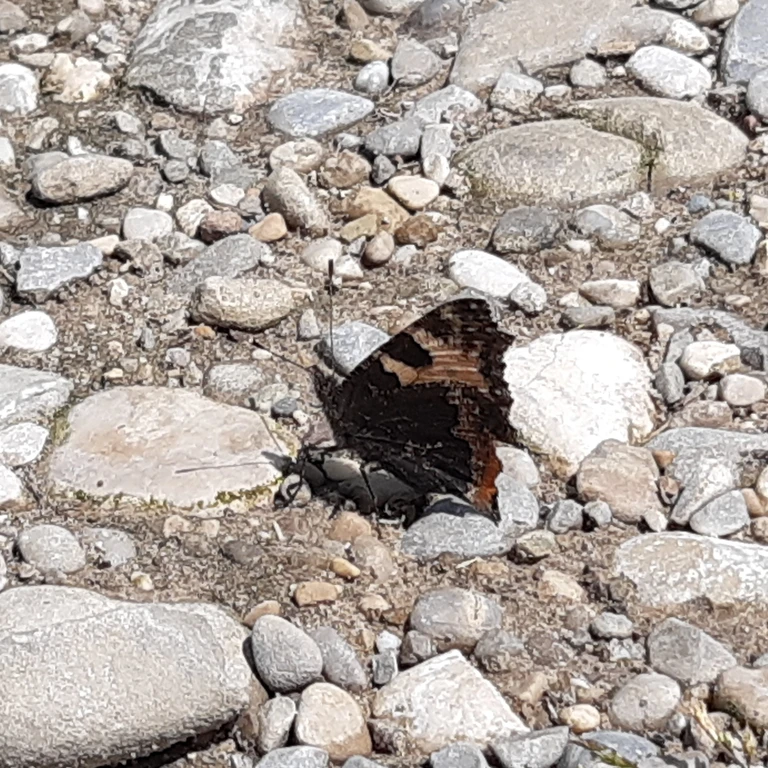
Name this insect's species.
Aglais urticae
